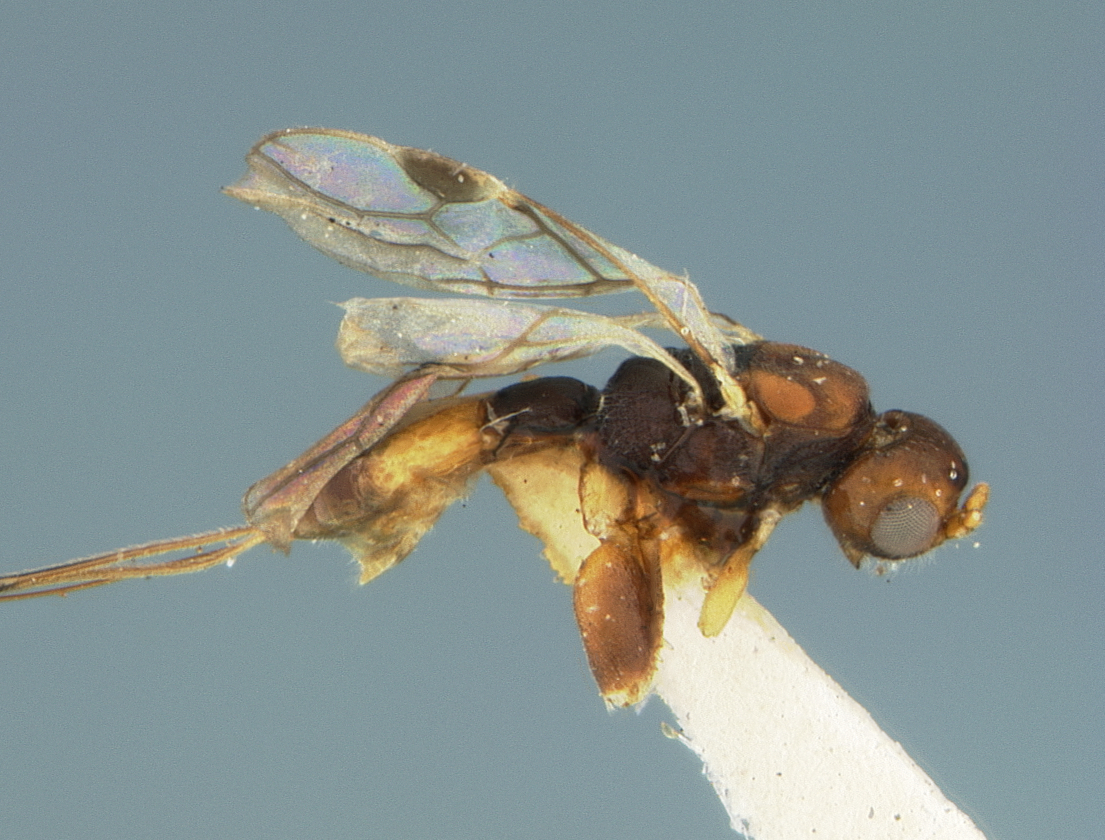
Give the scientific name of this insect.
Euscelinus manilae
